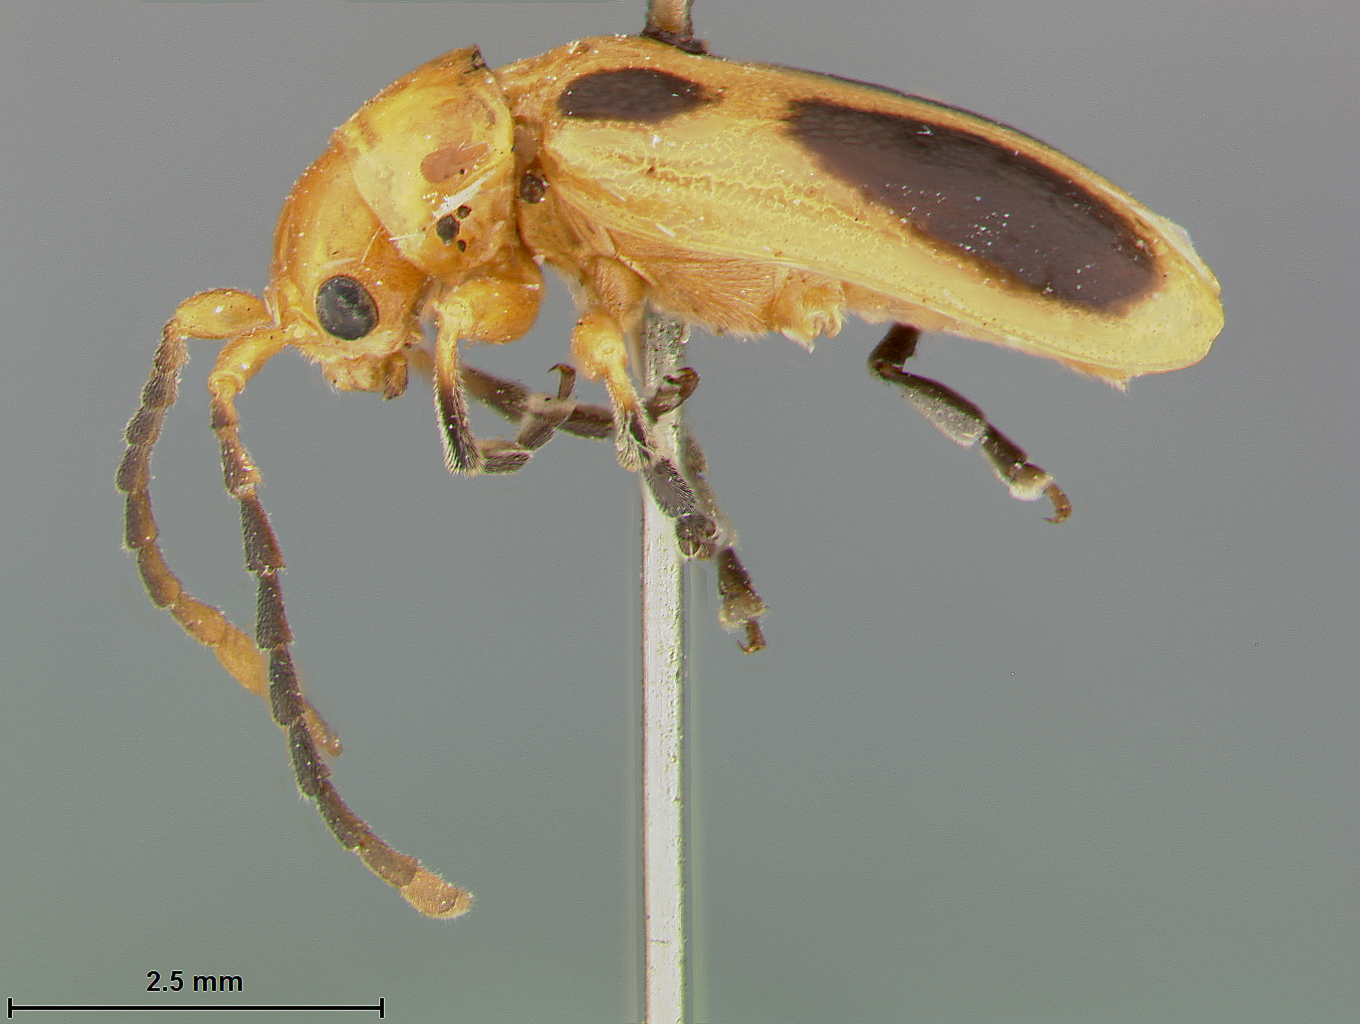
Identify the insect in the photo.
Phyllobrotica sororia
